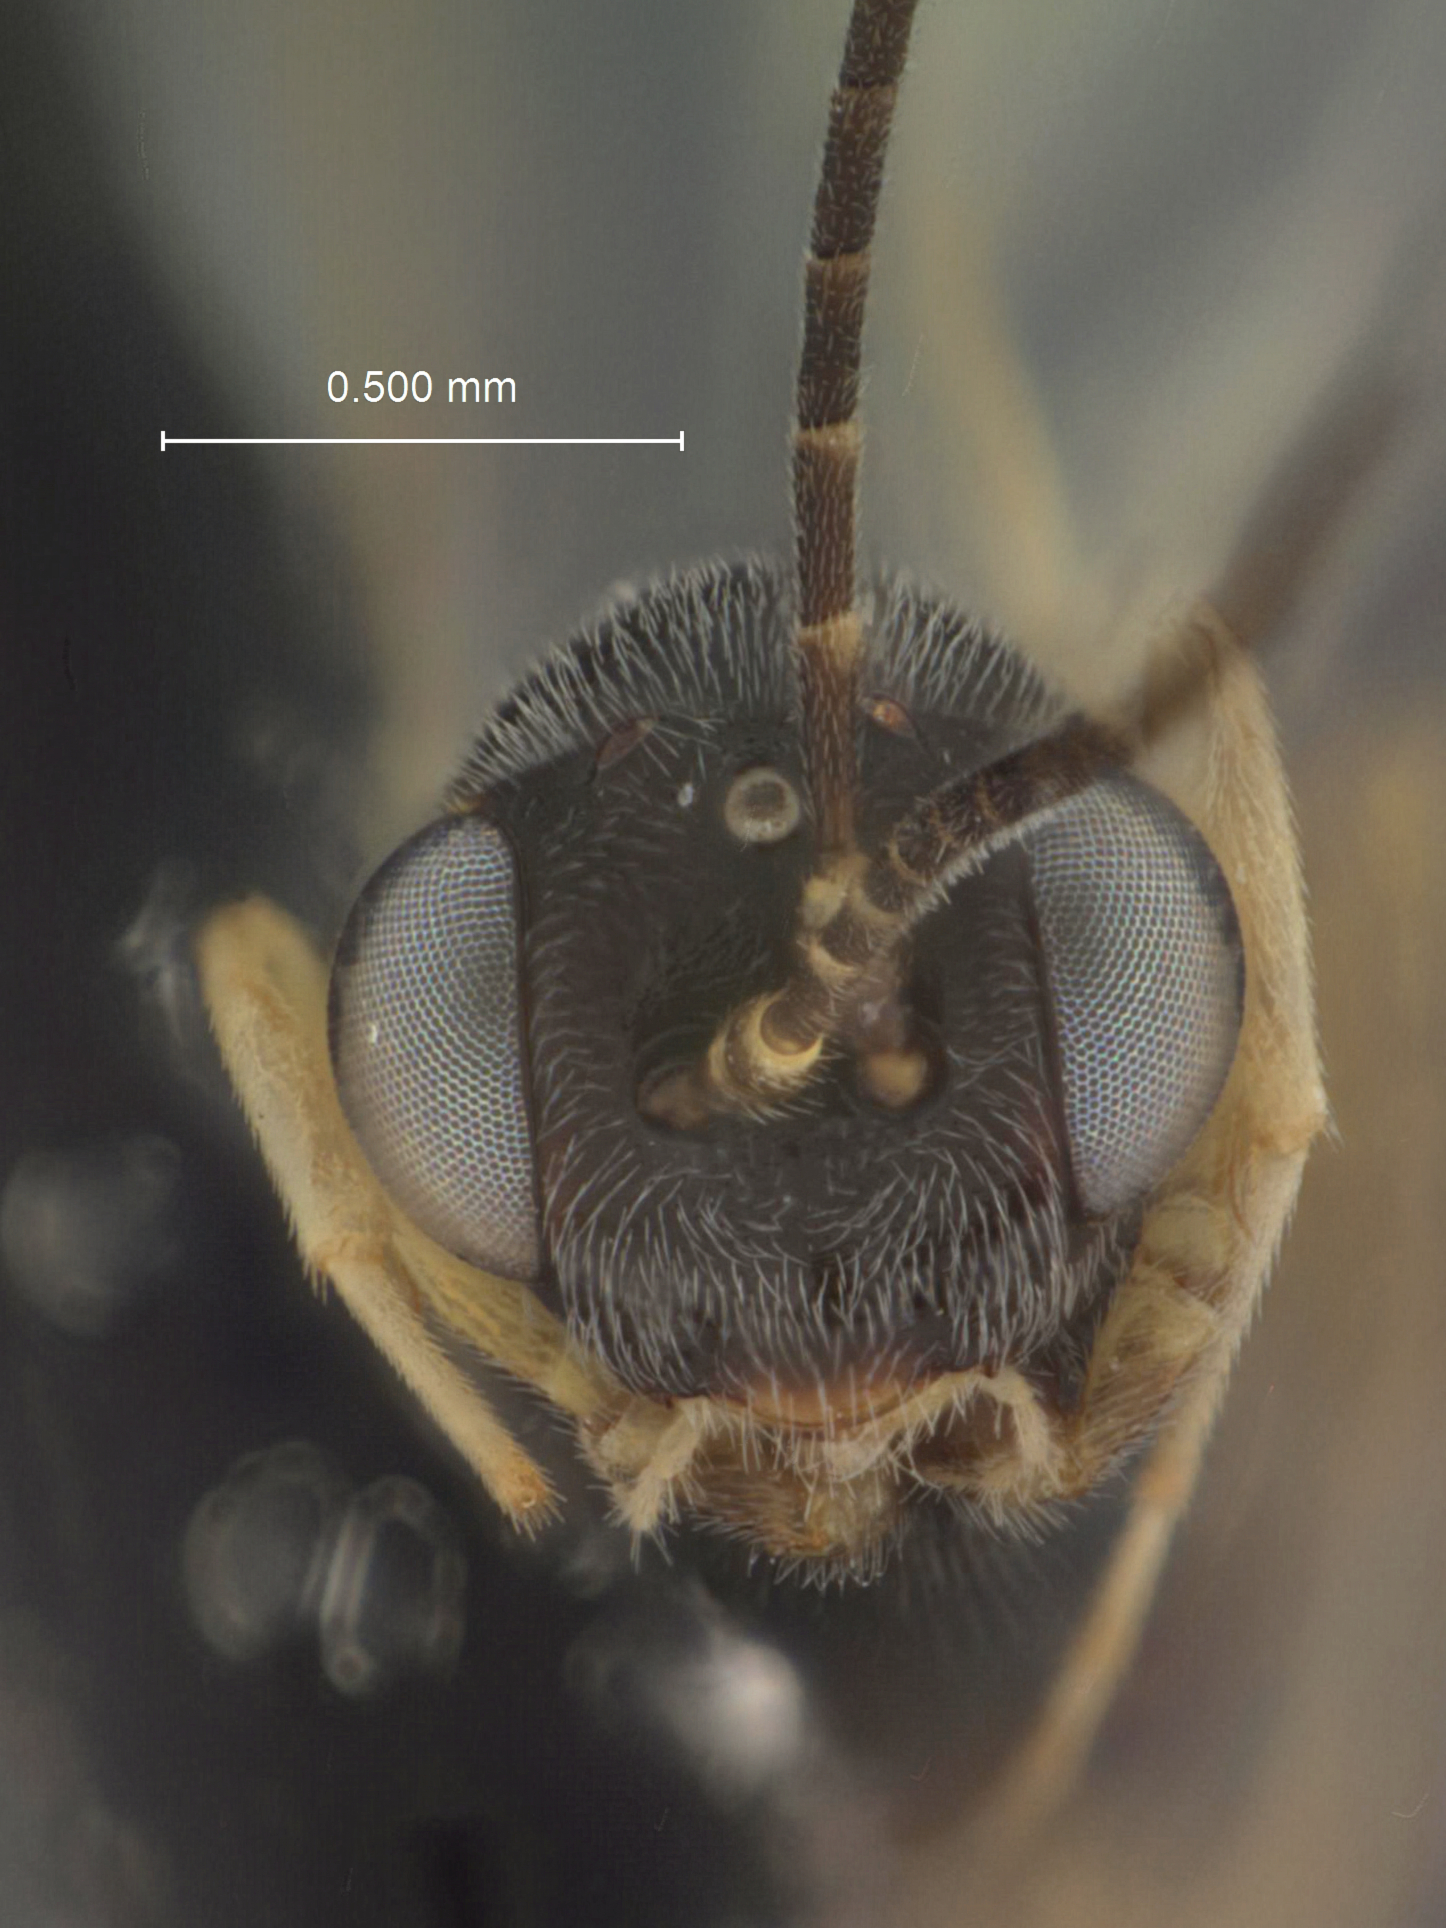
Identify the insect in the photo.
Temelucha arogue
